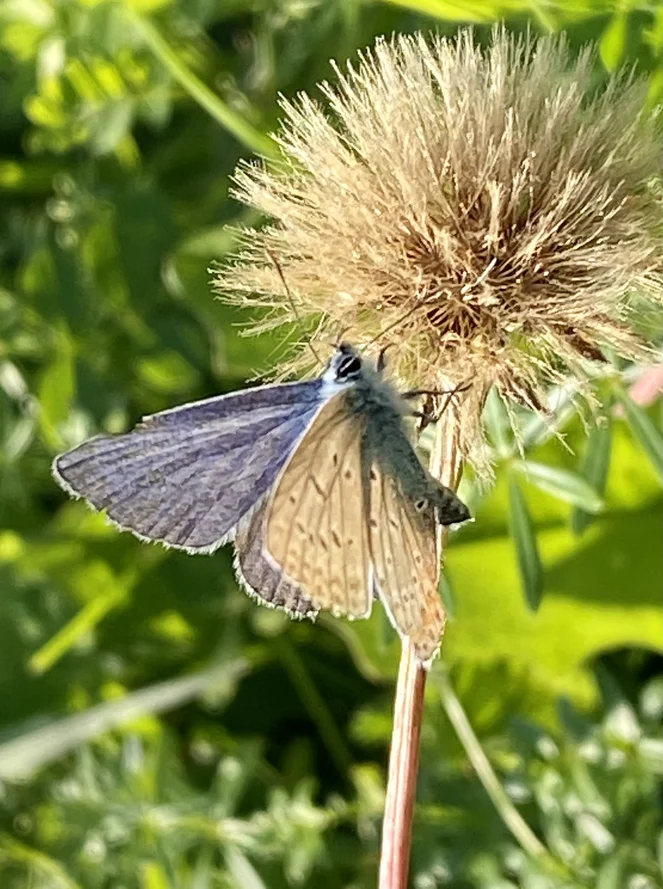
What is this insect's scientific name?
Polyommatus icarus
